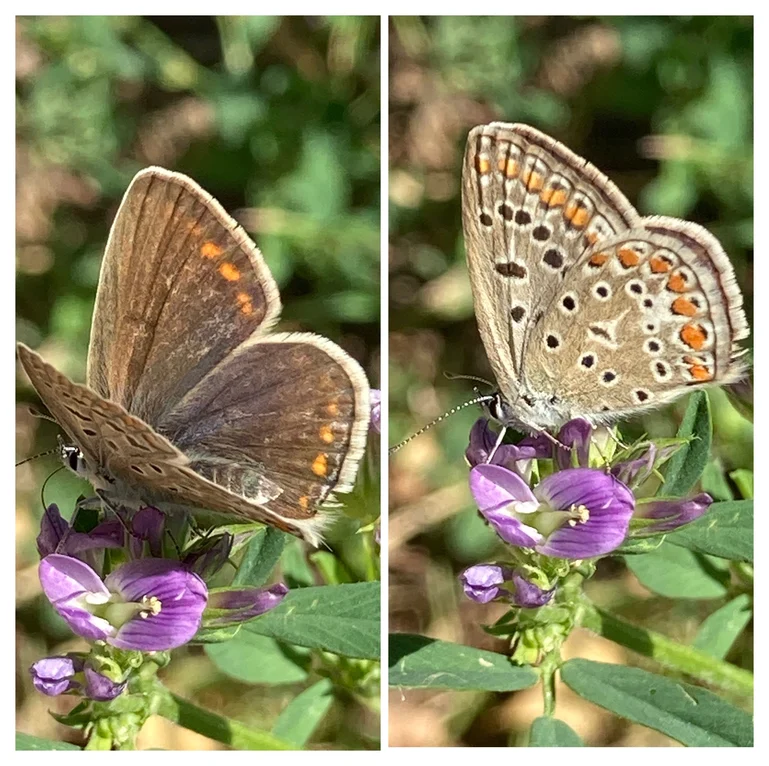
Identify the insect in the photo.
Polyommatus icarus
